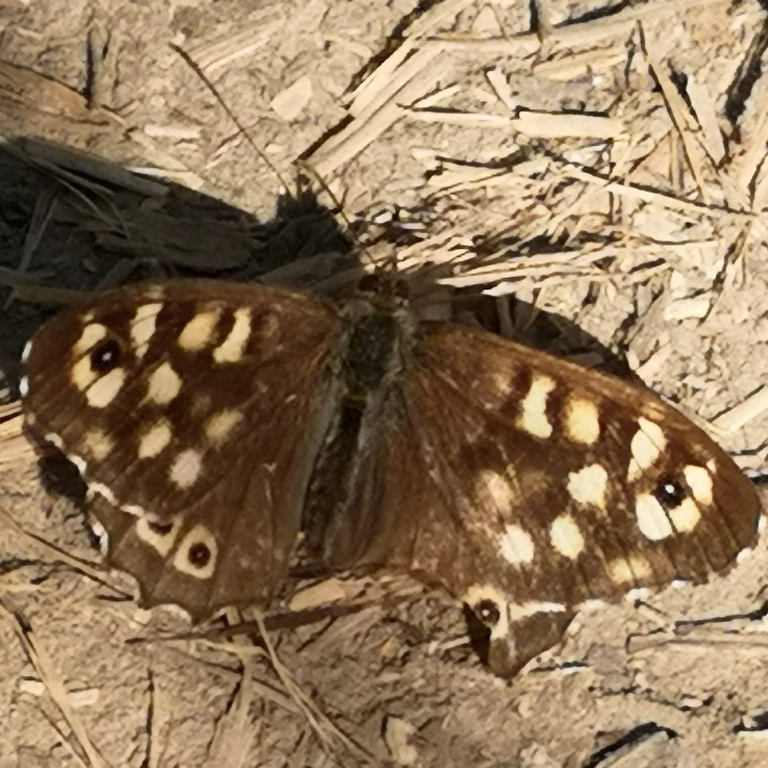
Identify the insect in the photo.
Pararge aegeria
